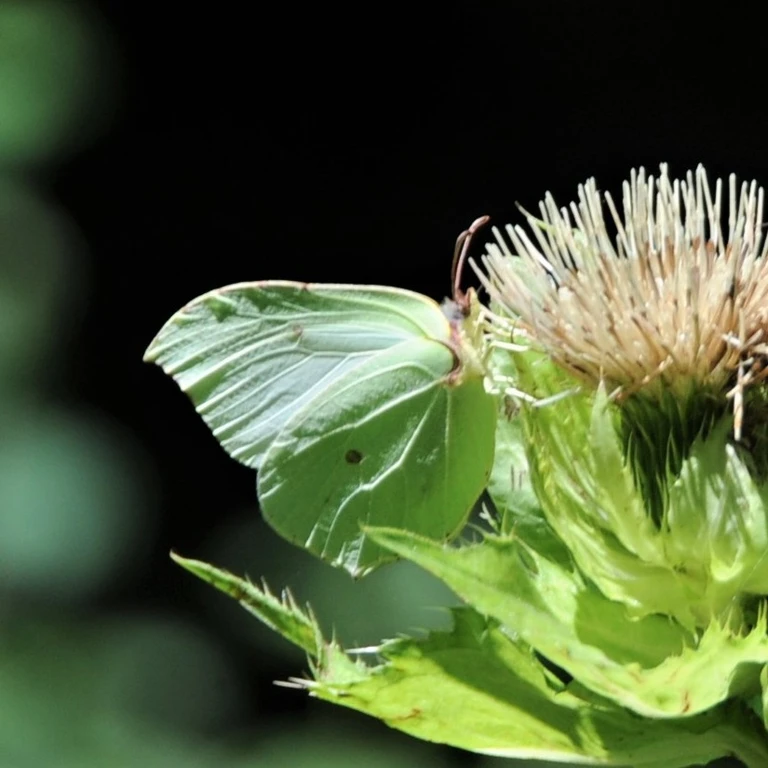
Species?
Gonepteryx rhamni
